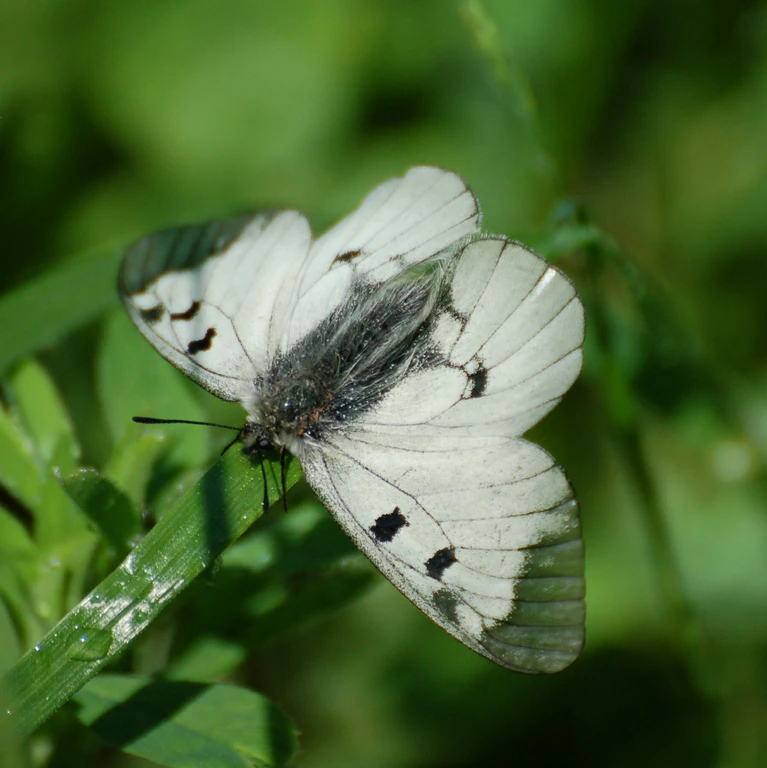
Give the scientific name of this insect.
Parnassius mnemosyne
